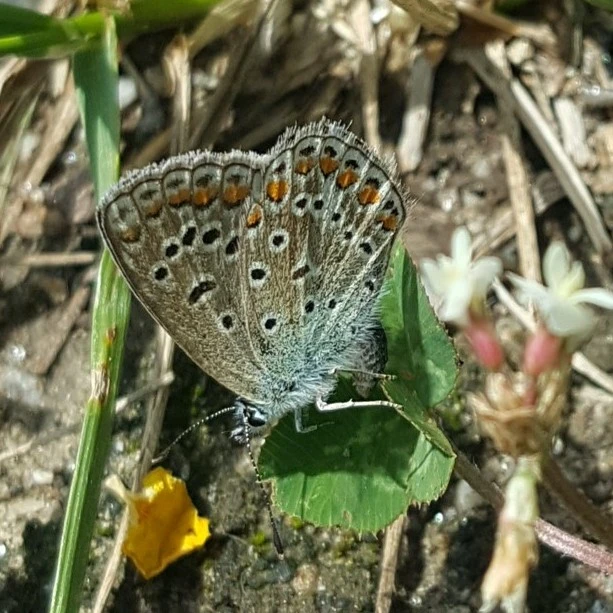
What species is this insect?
Polyommatus icarus
